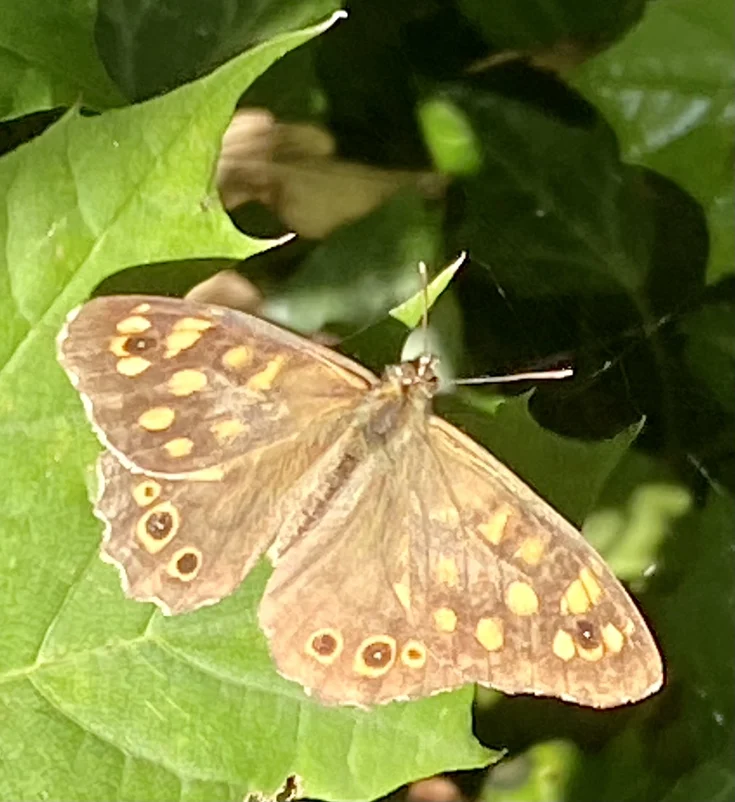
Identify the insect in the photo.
Pararge aegeria
